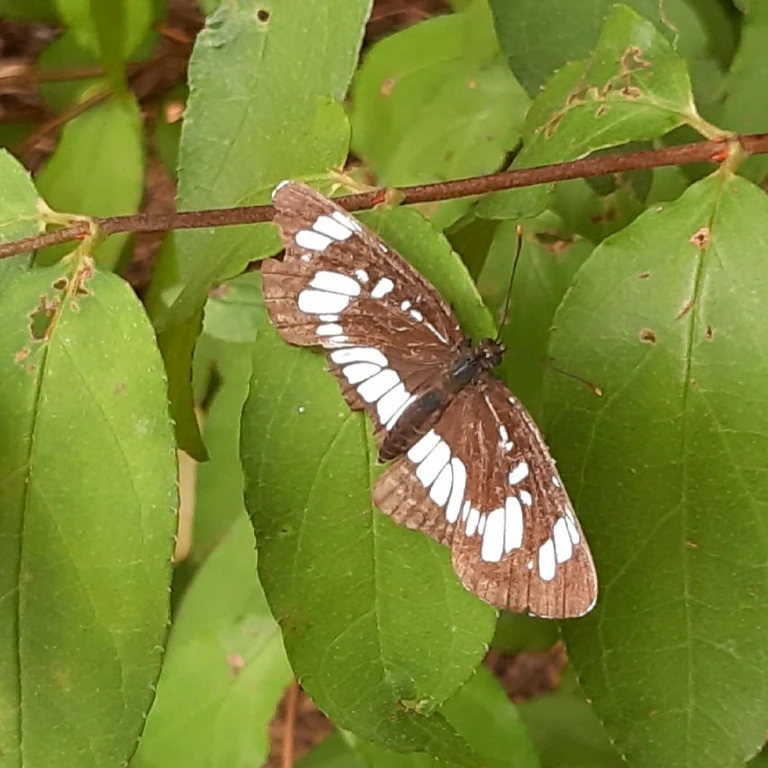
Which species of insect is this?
Neptis rivularis
